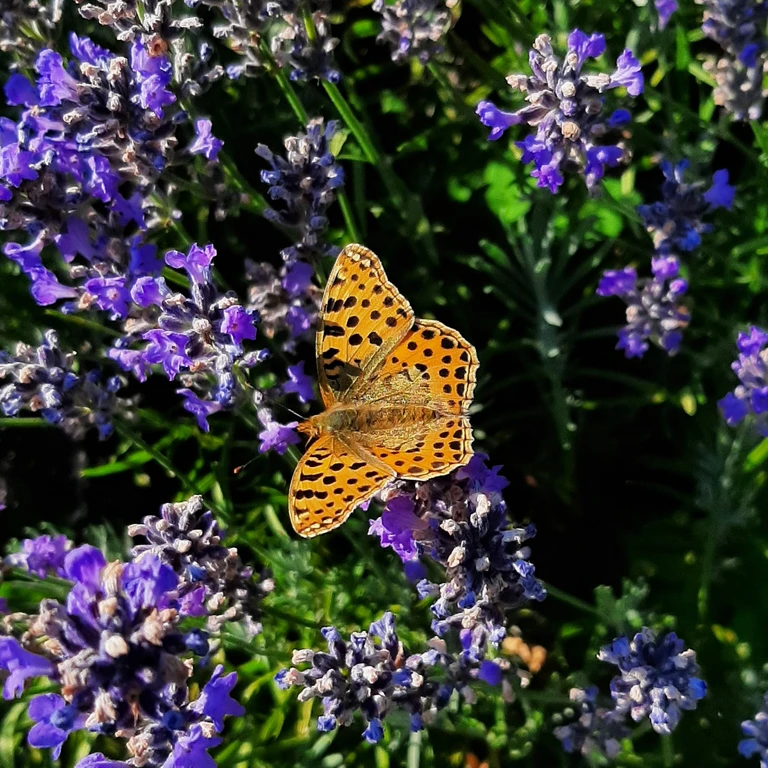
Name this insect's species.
Issoria lathonia
